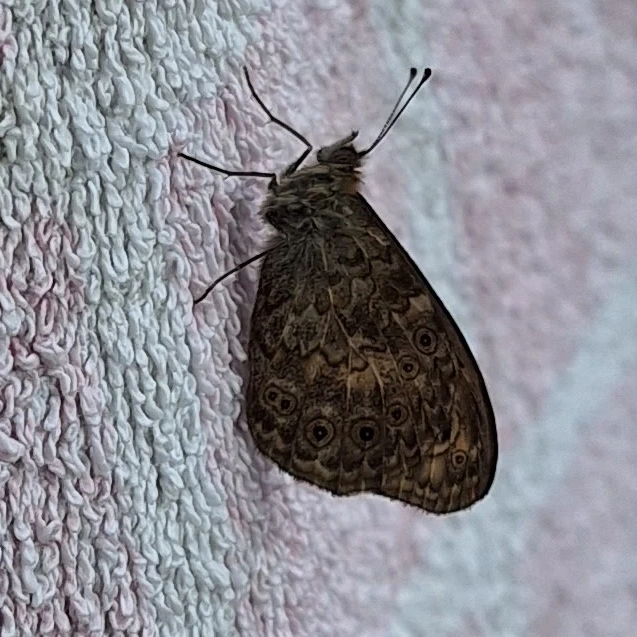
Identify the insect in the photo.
Lasiommata megera (also Pararge megera)
